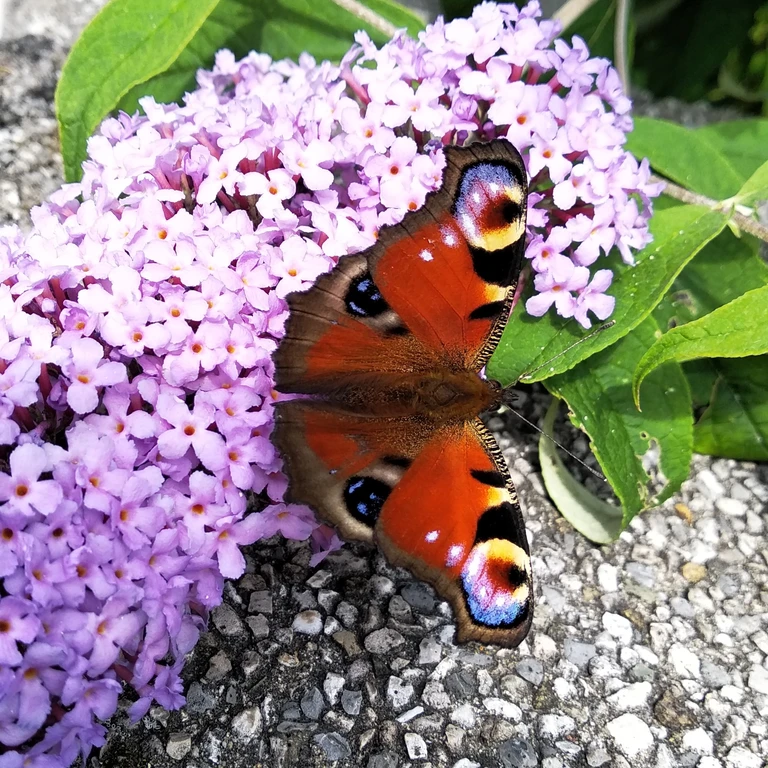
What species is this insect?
Aglais io
